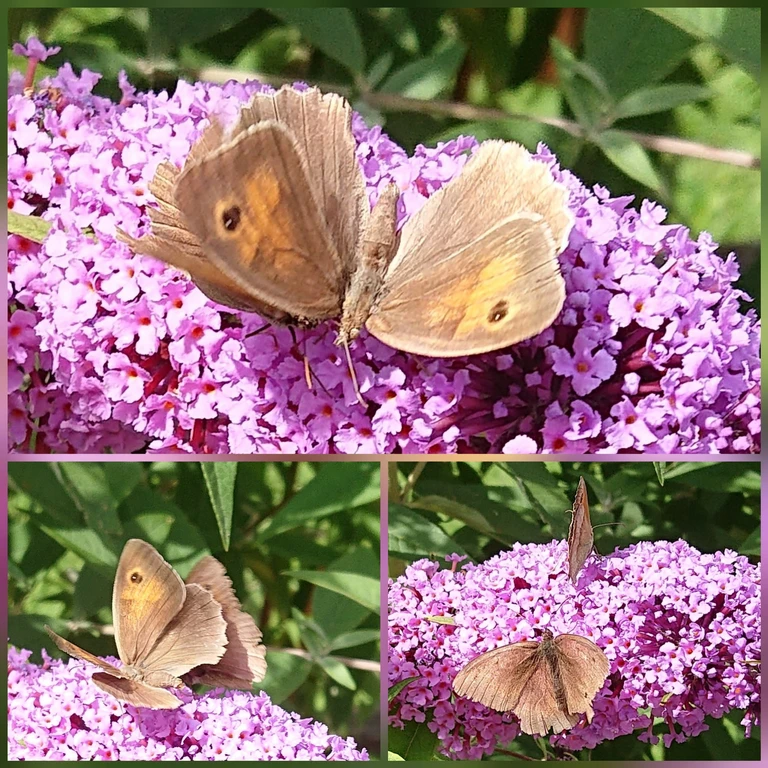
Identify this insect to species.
Maniola jurtina
